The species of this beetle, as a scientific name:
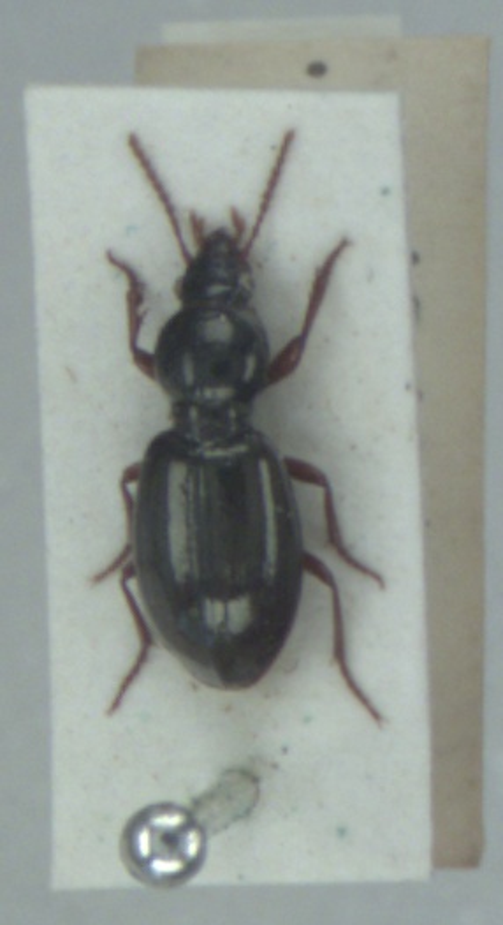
Miscodera arctica
